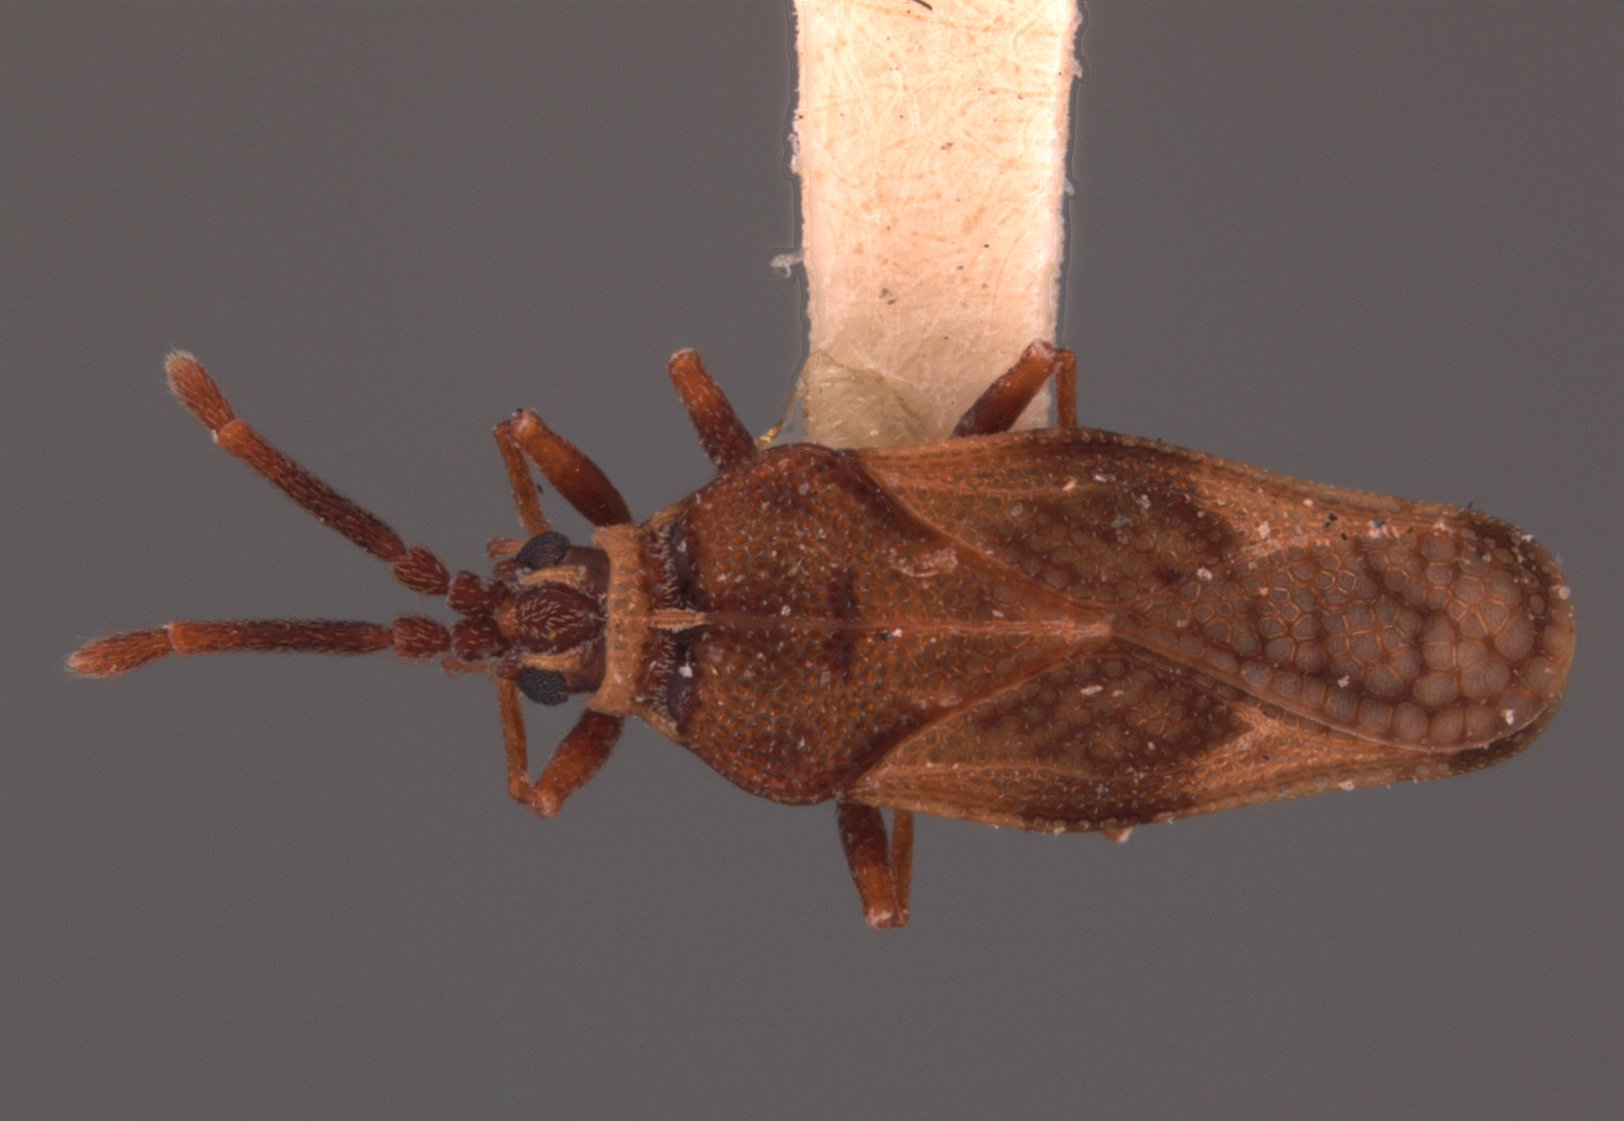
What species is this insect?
Leptoypha barberi
